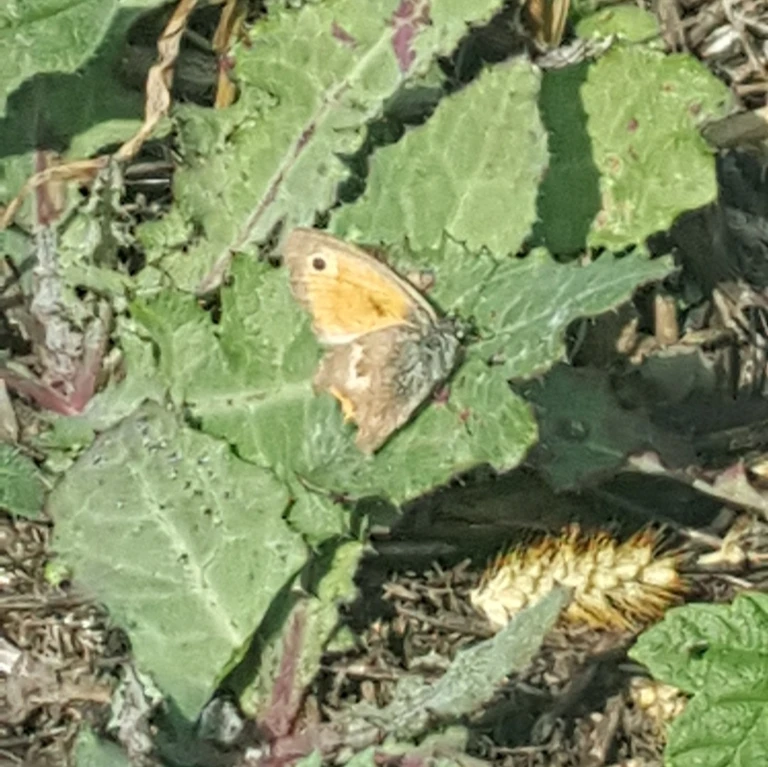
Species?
Coenonympha pamphilus
